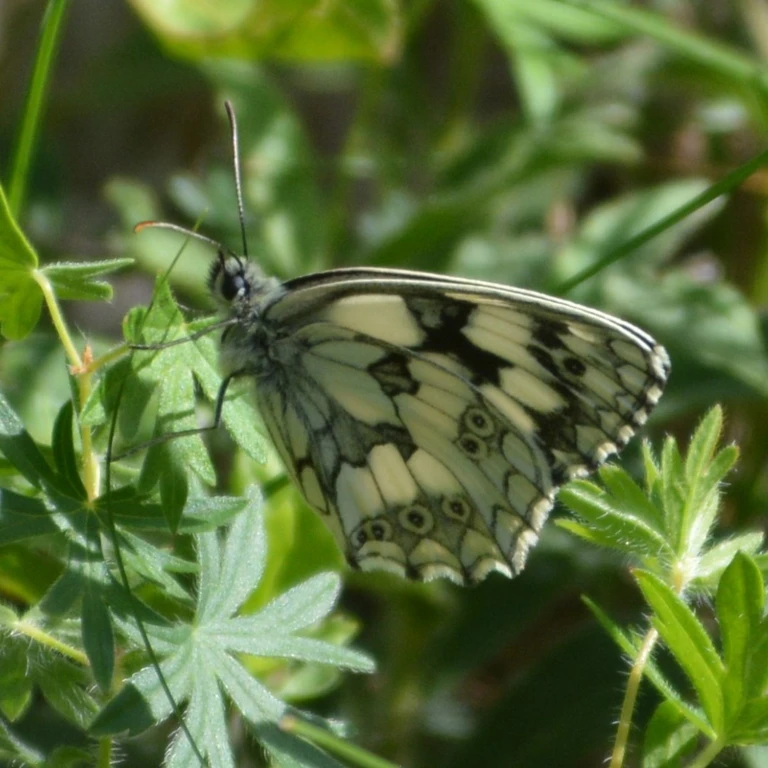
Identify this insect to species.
Melanargia galathea
